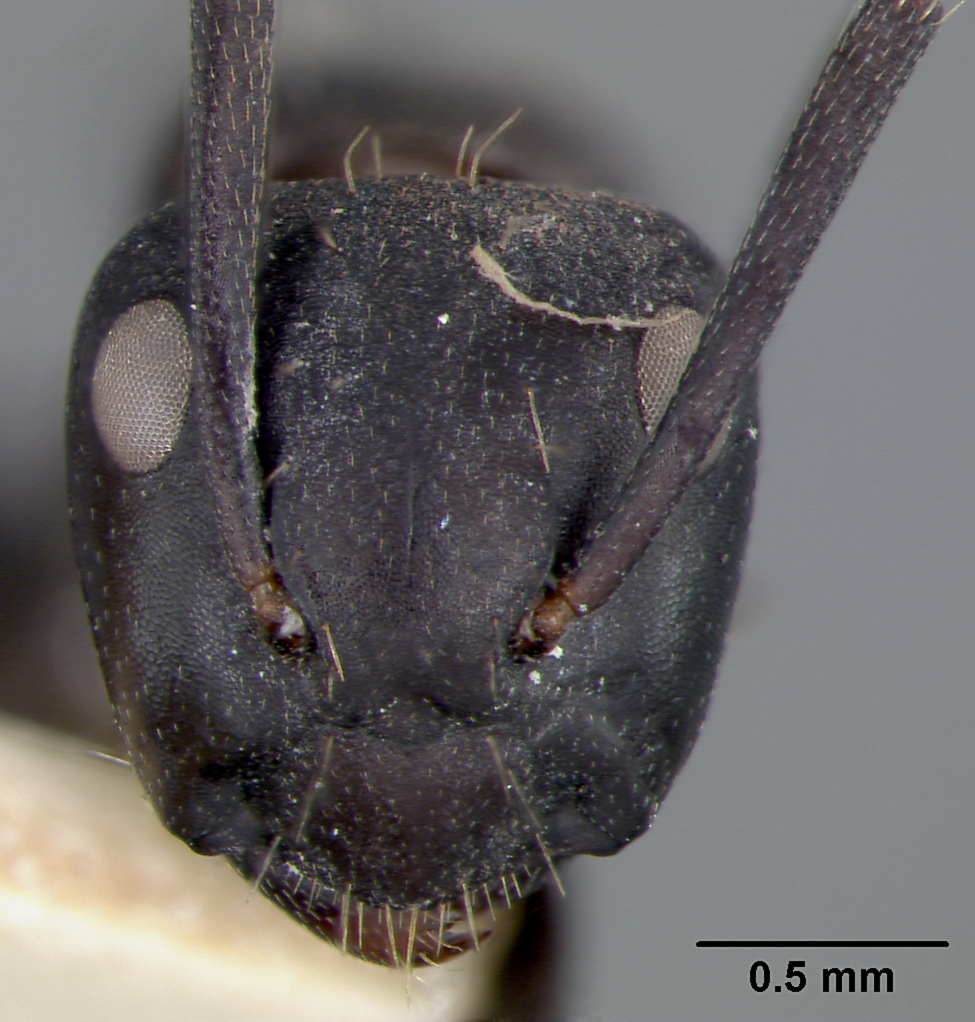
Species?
Camponotus vividus
